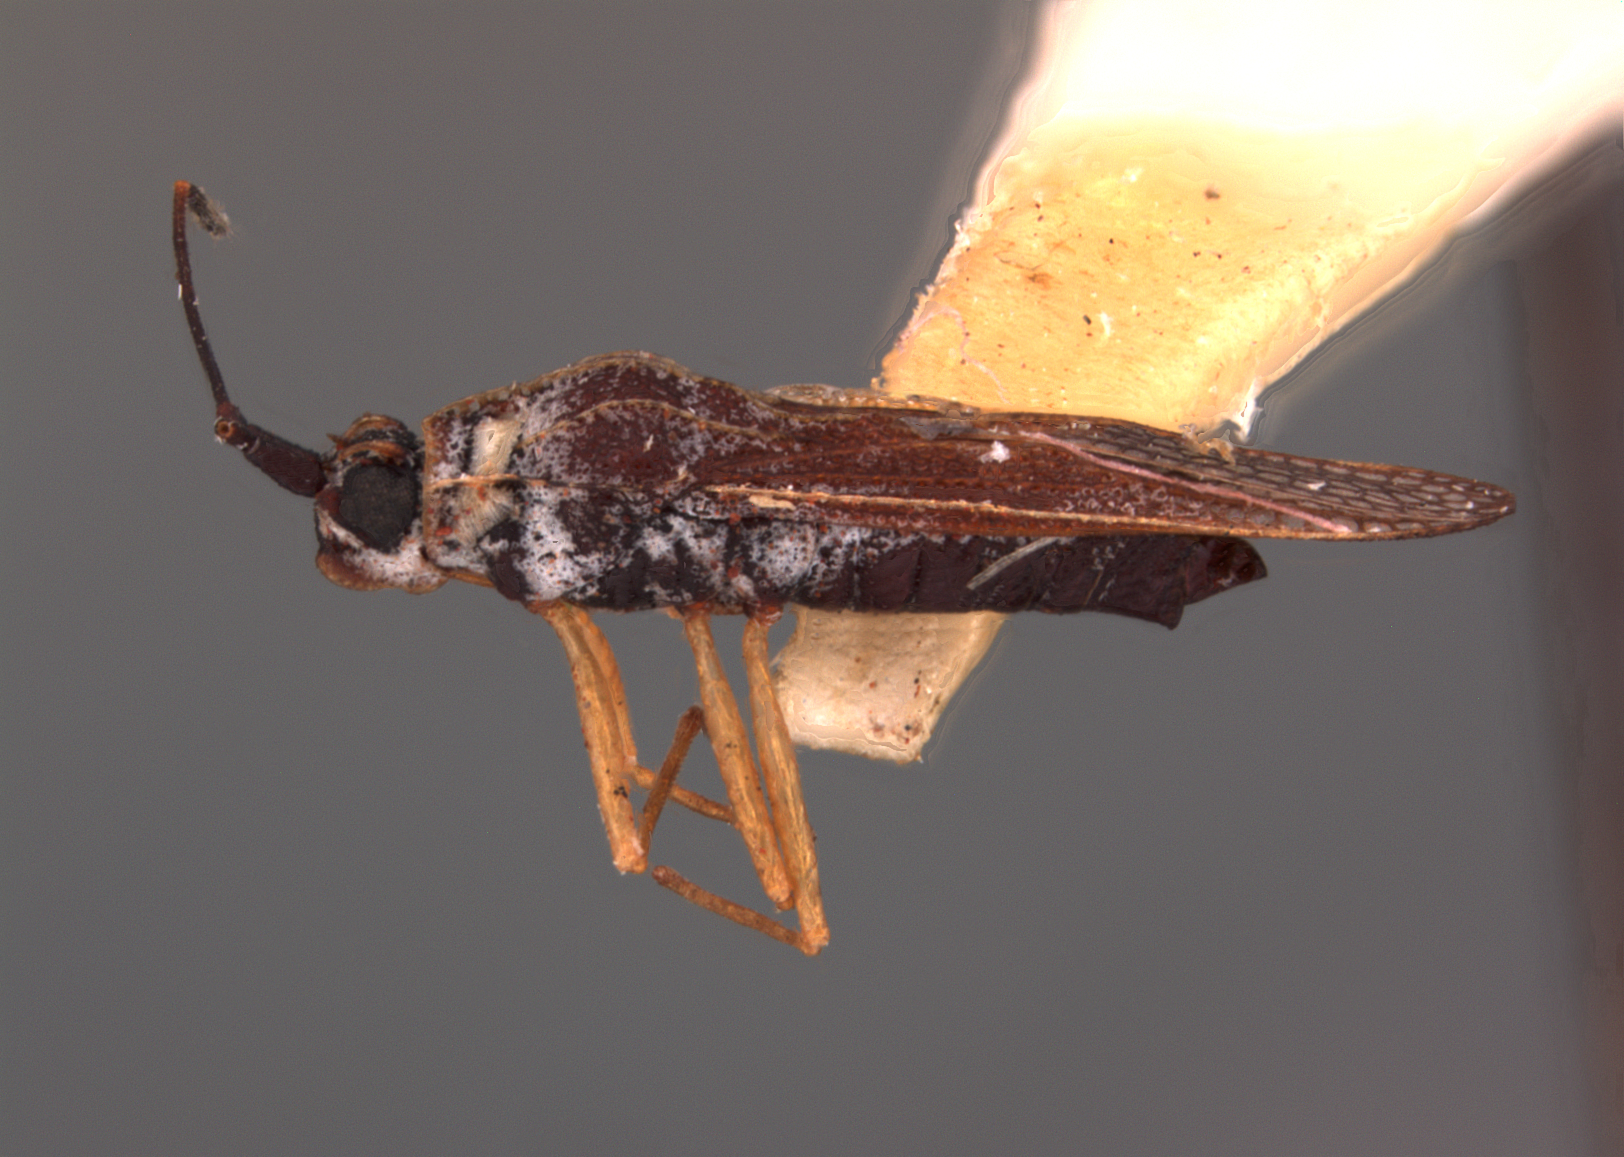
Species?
Perissonemia pagnana
